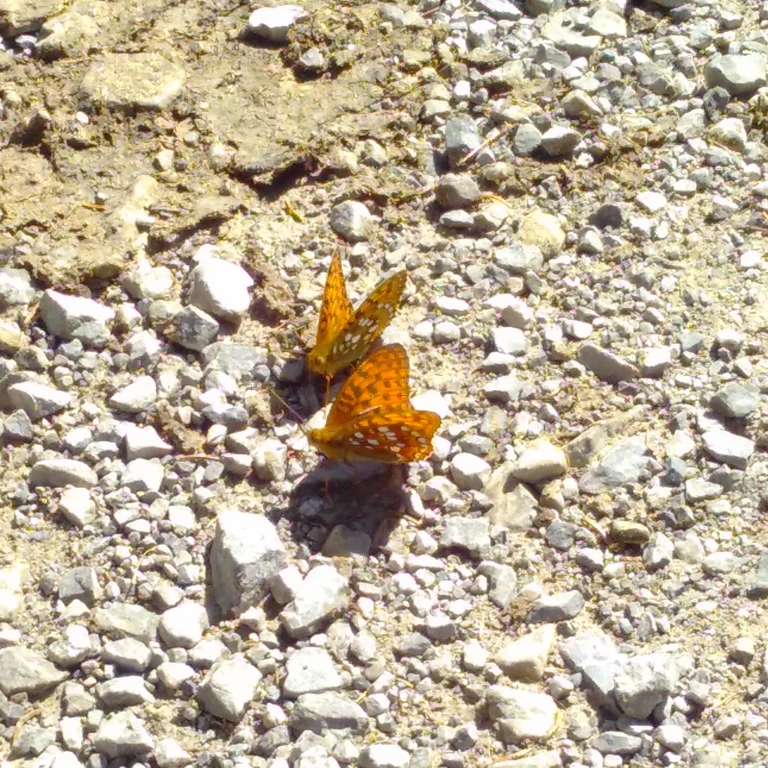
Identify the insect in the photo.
Speyeria aglaja
